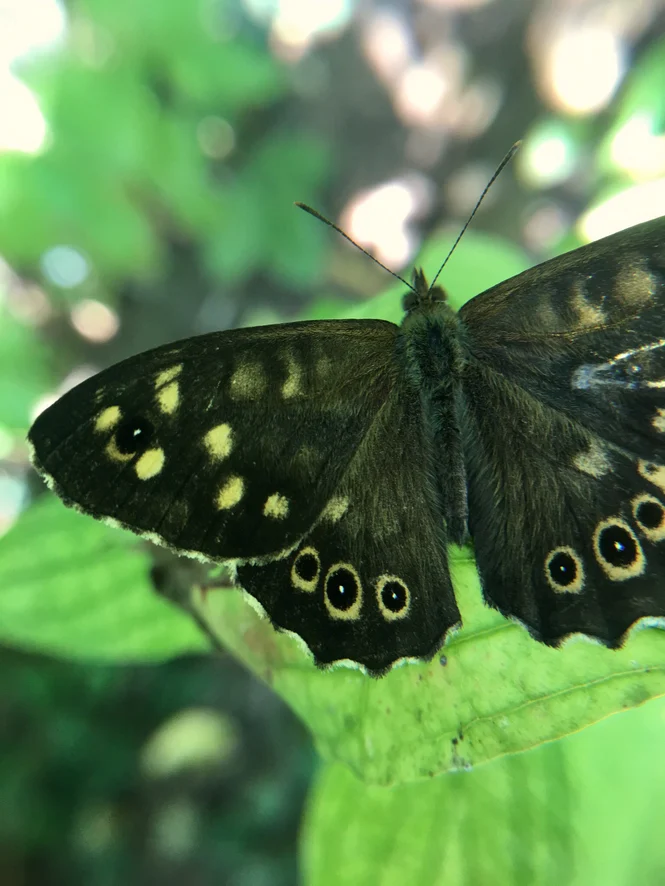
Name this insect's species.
Pararge aegeria
